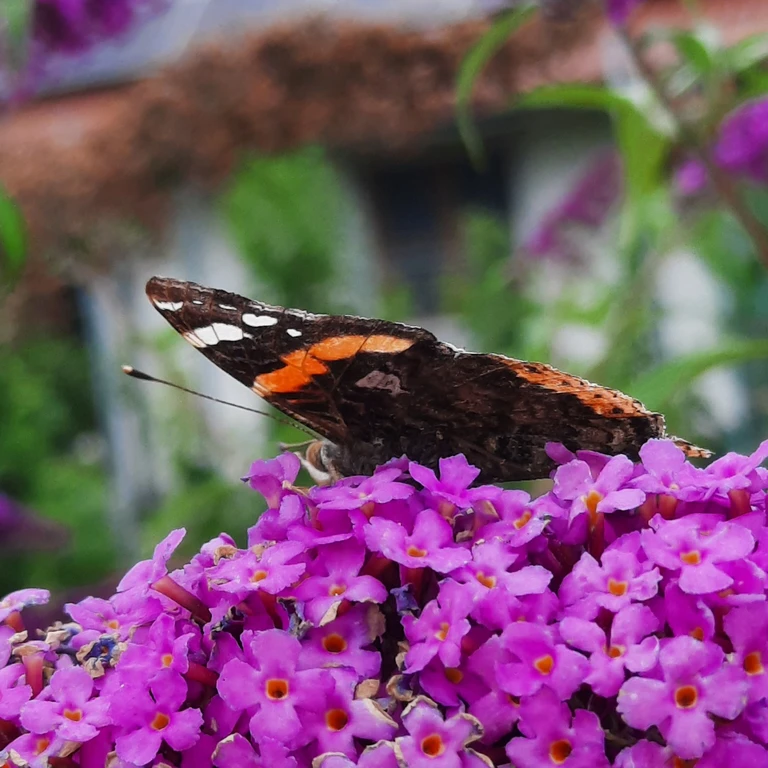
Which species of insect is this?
Vanessa atalanta
